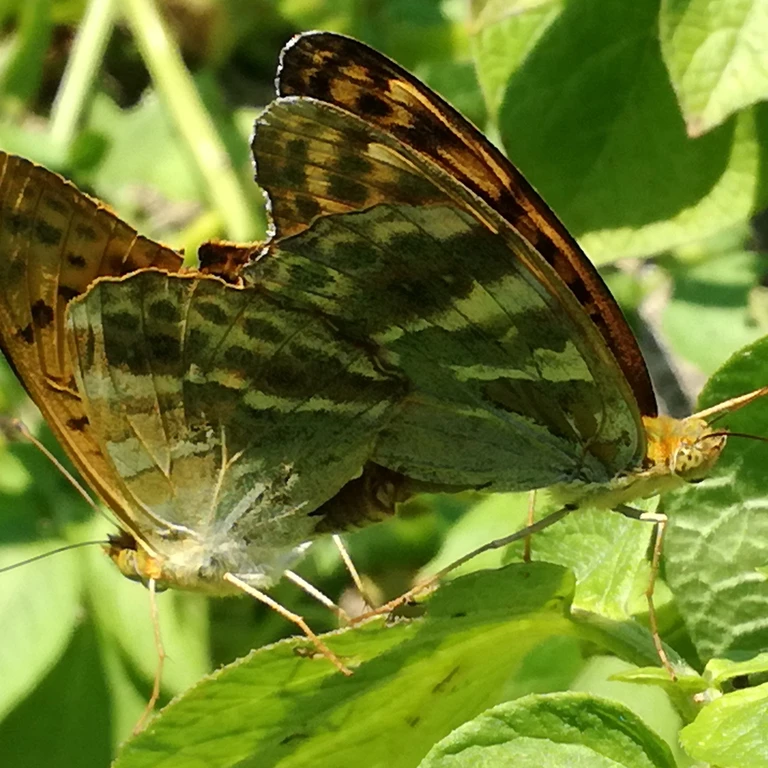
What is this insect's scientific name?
Argynnis paphia
